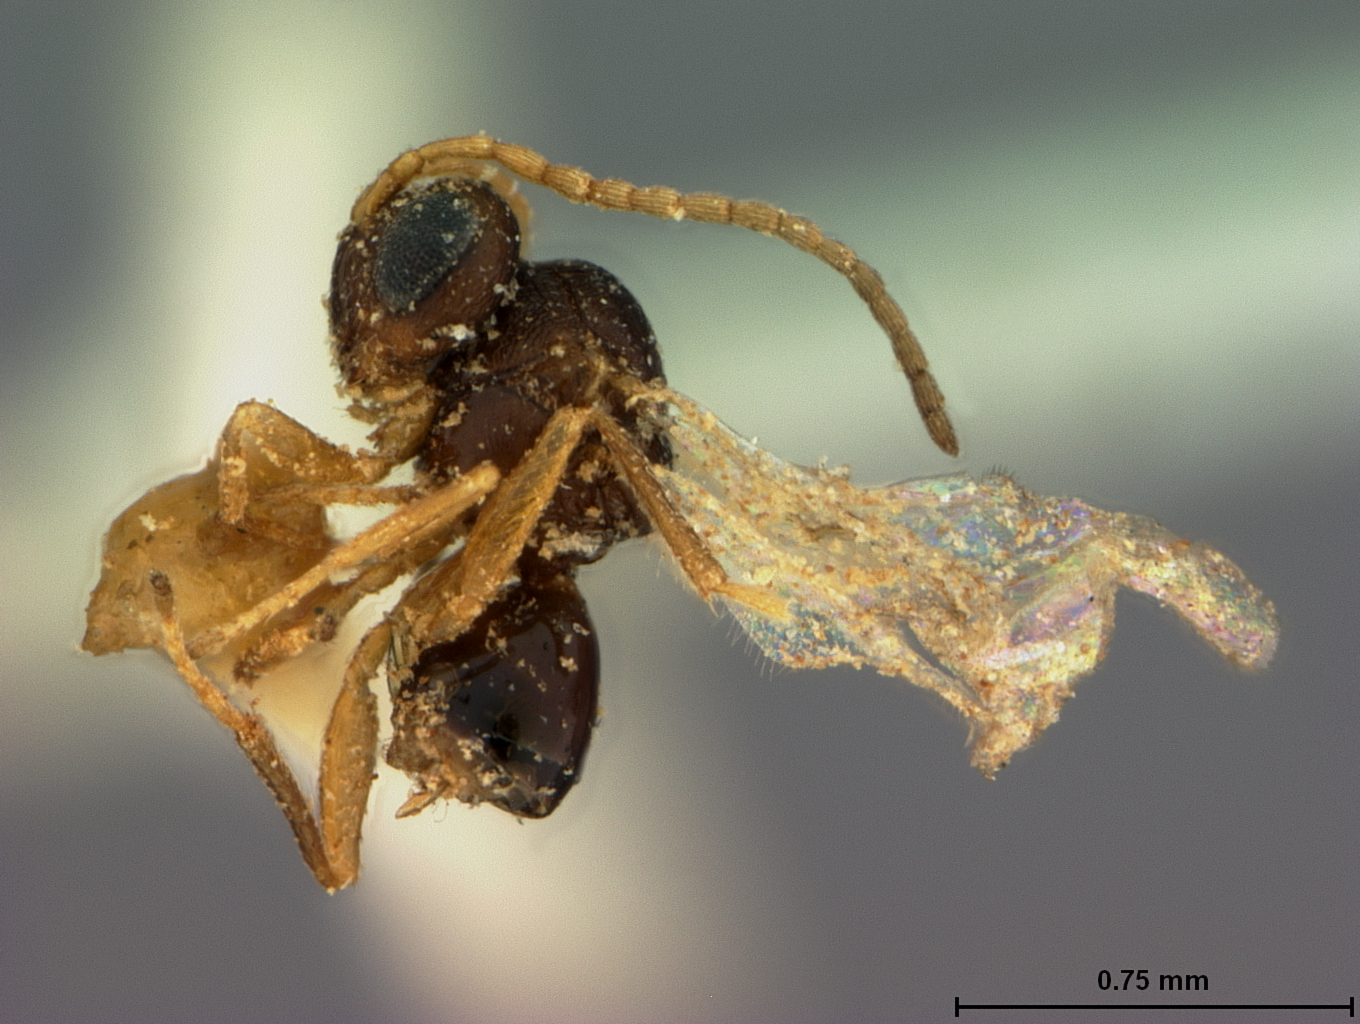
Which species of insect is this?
Cynips quercus
